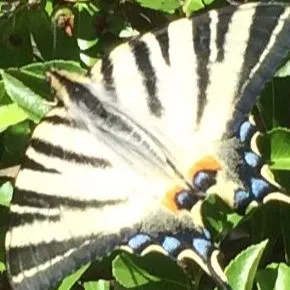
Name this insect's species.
Iphiclides podalirius
